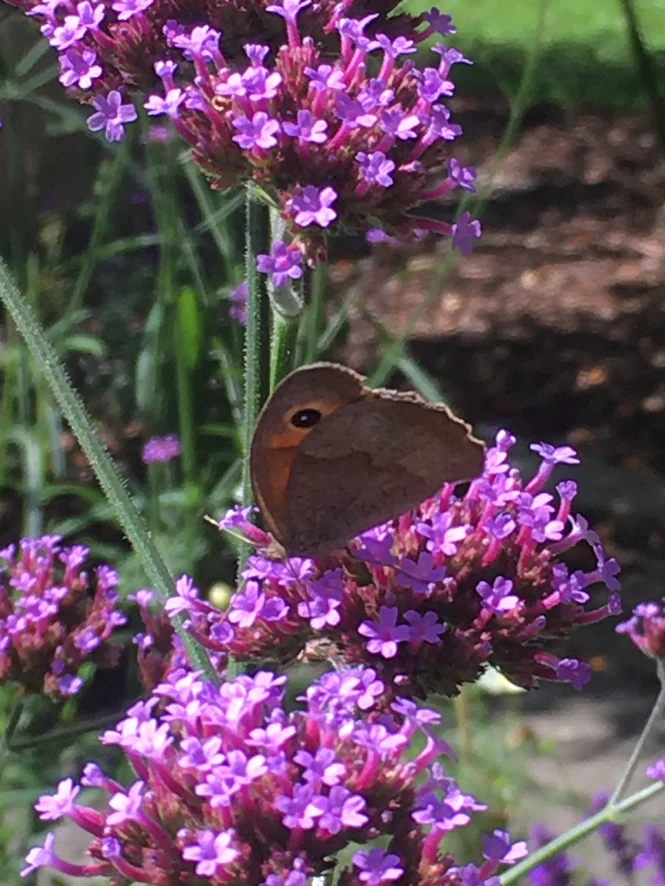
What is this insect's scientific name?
Maniola jurtina
